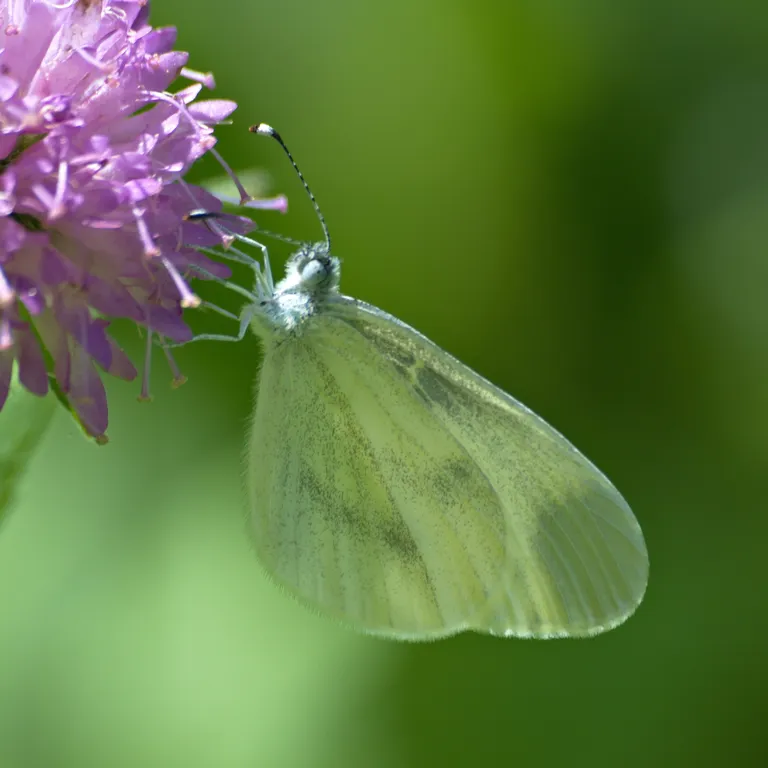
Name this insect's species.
Leptidea sinapis/juvernica
